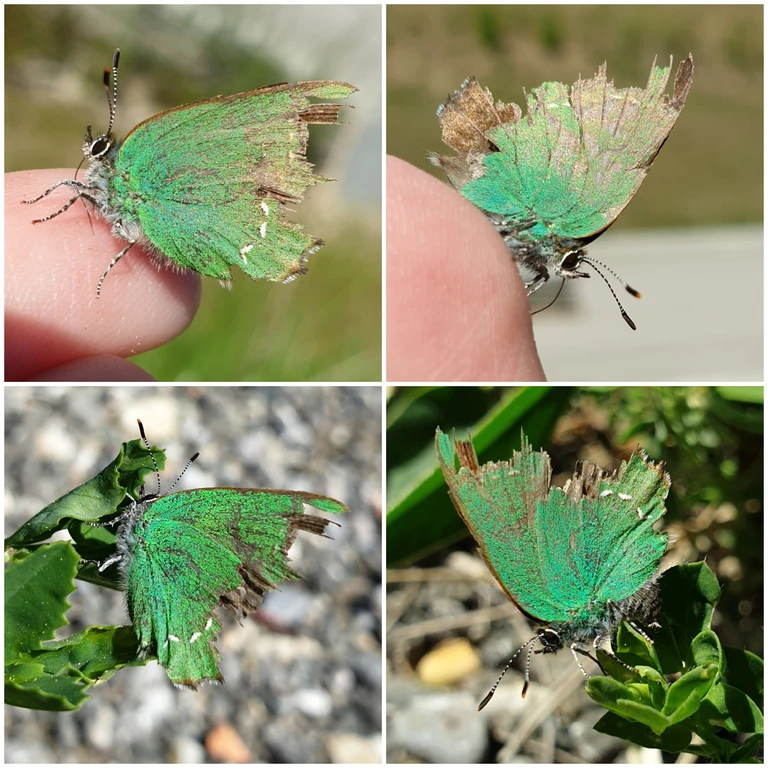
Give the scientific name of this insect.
Callophrys rubi
